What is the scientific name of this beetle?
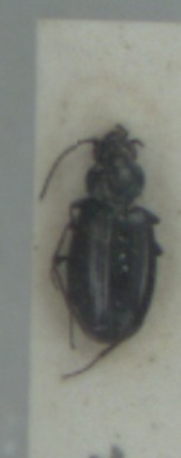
Bembidion aeneum
